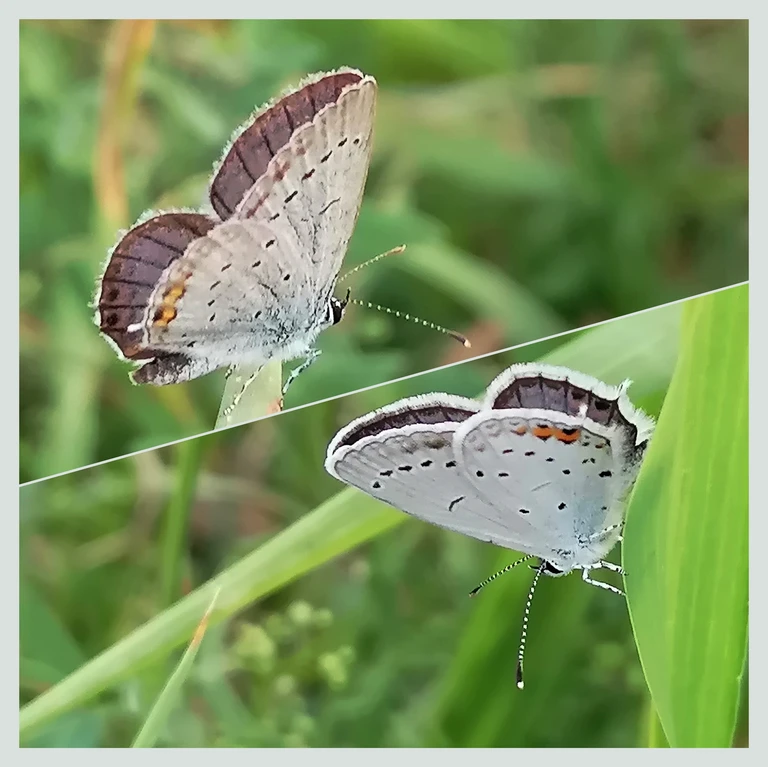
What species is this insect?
Cupido argiades (also Elkalyce argiades)
